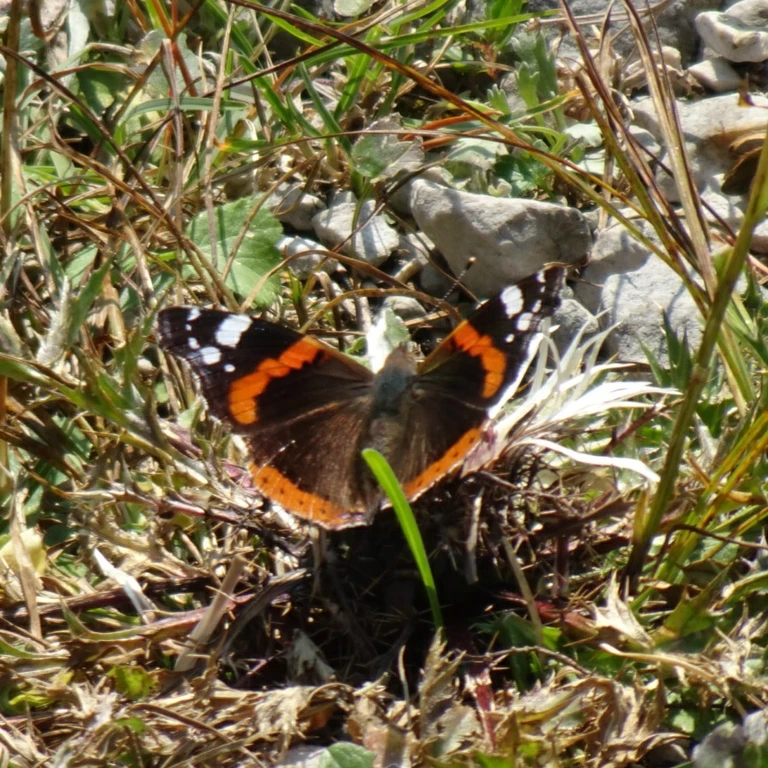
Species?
Vanessa atalanta
